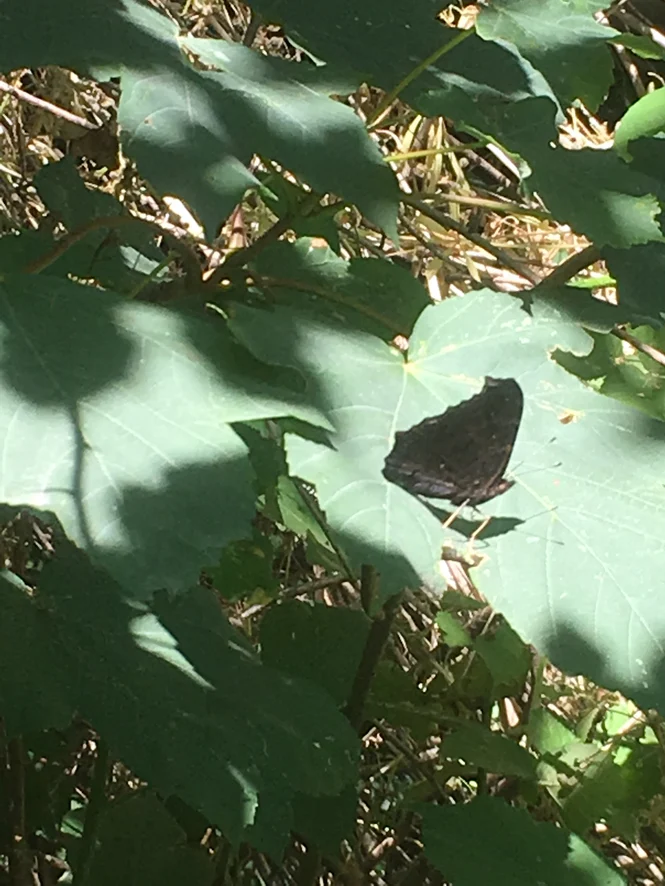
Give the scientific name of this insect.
Aglais io
